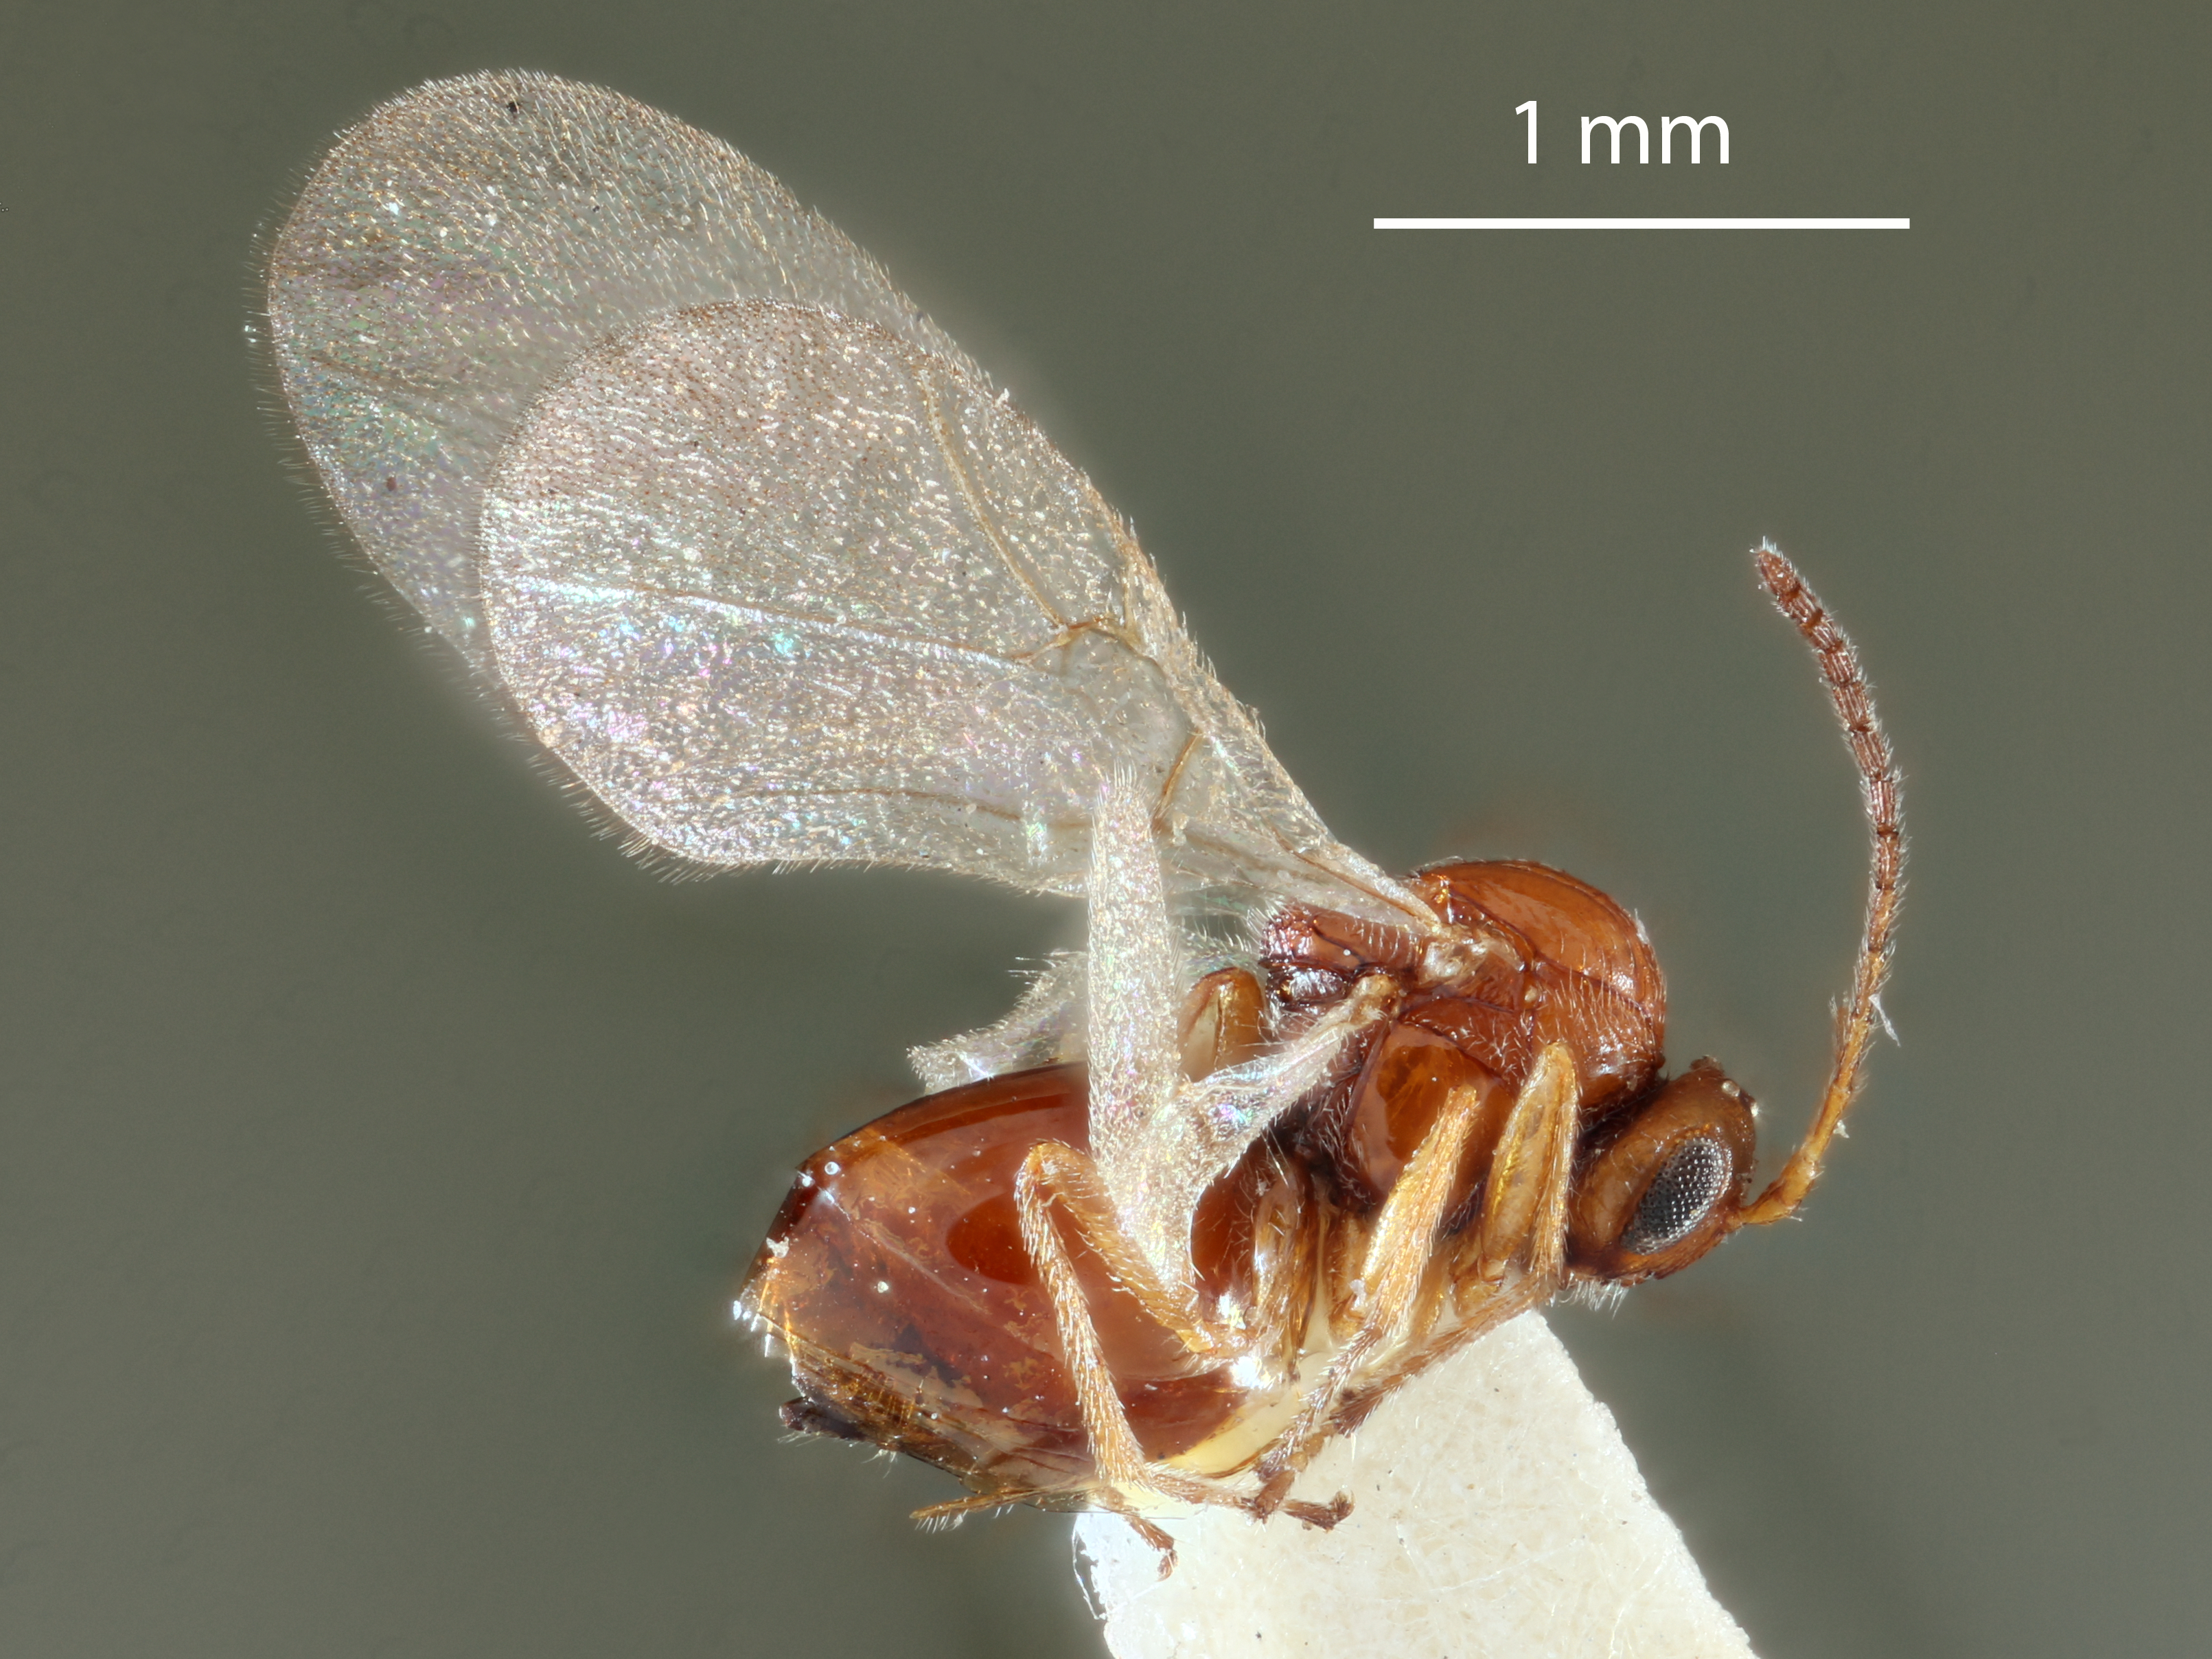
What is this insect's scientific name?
Andricus crenatus
